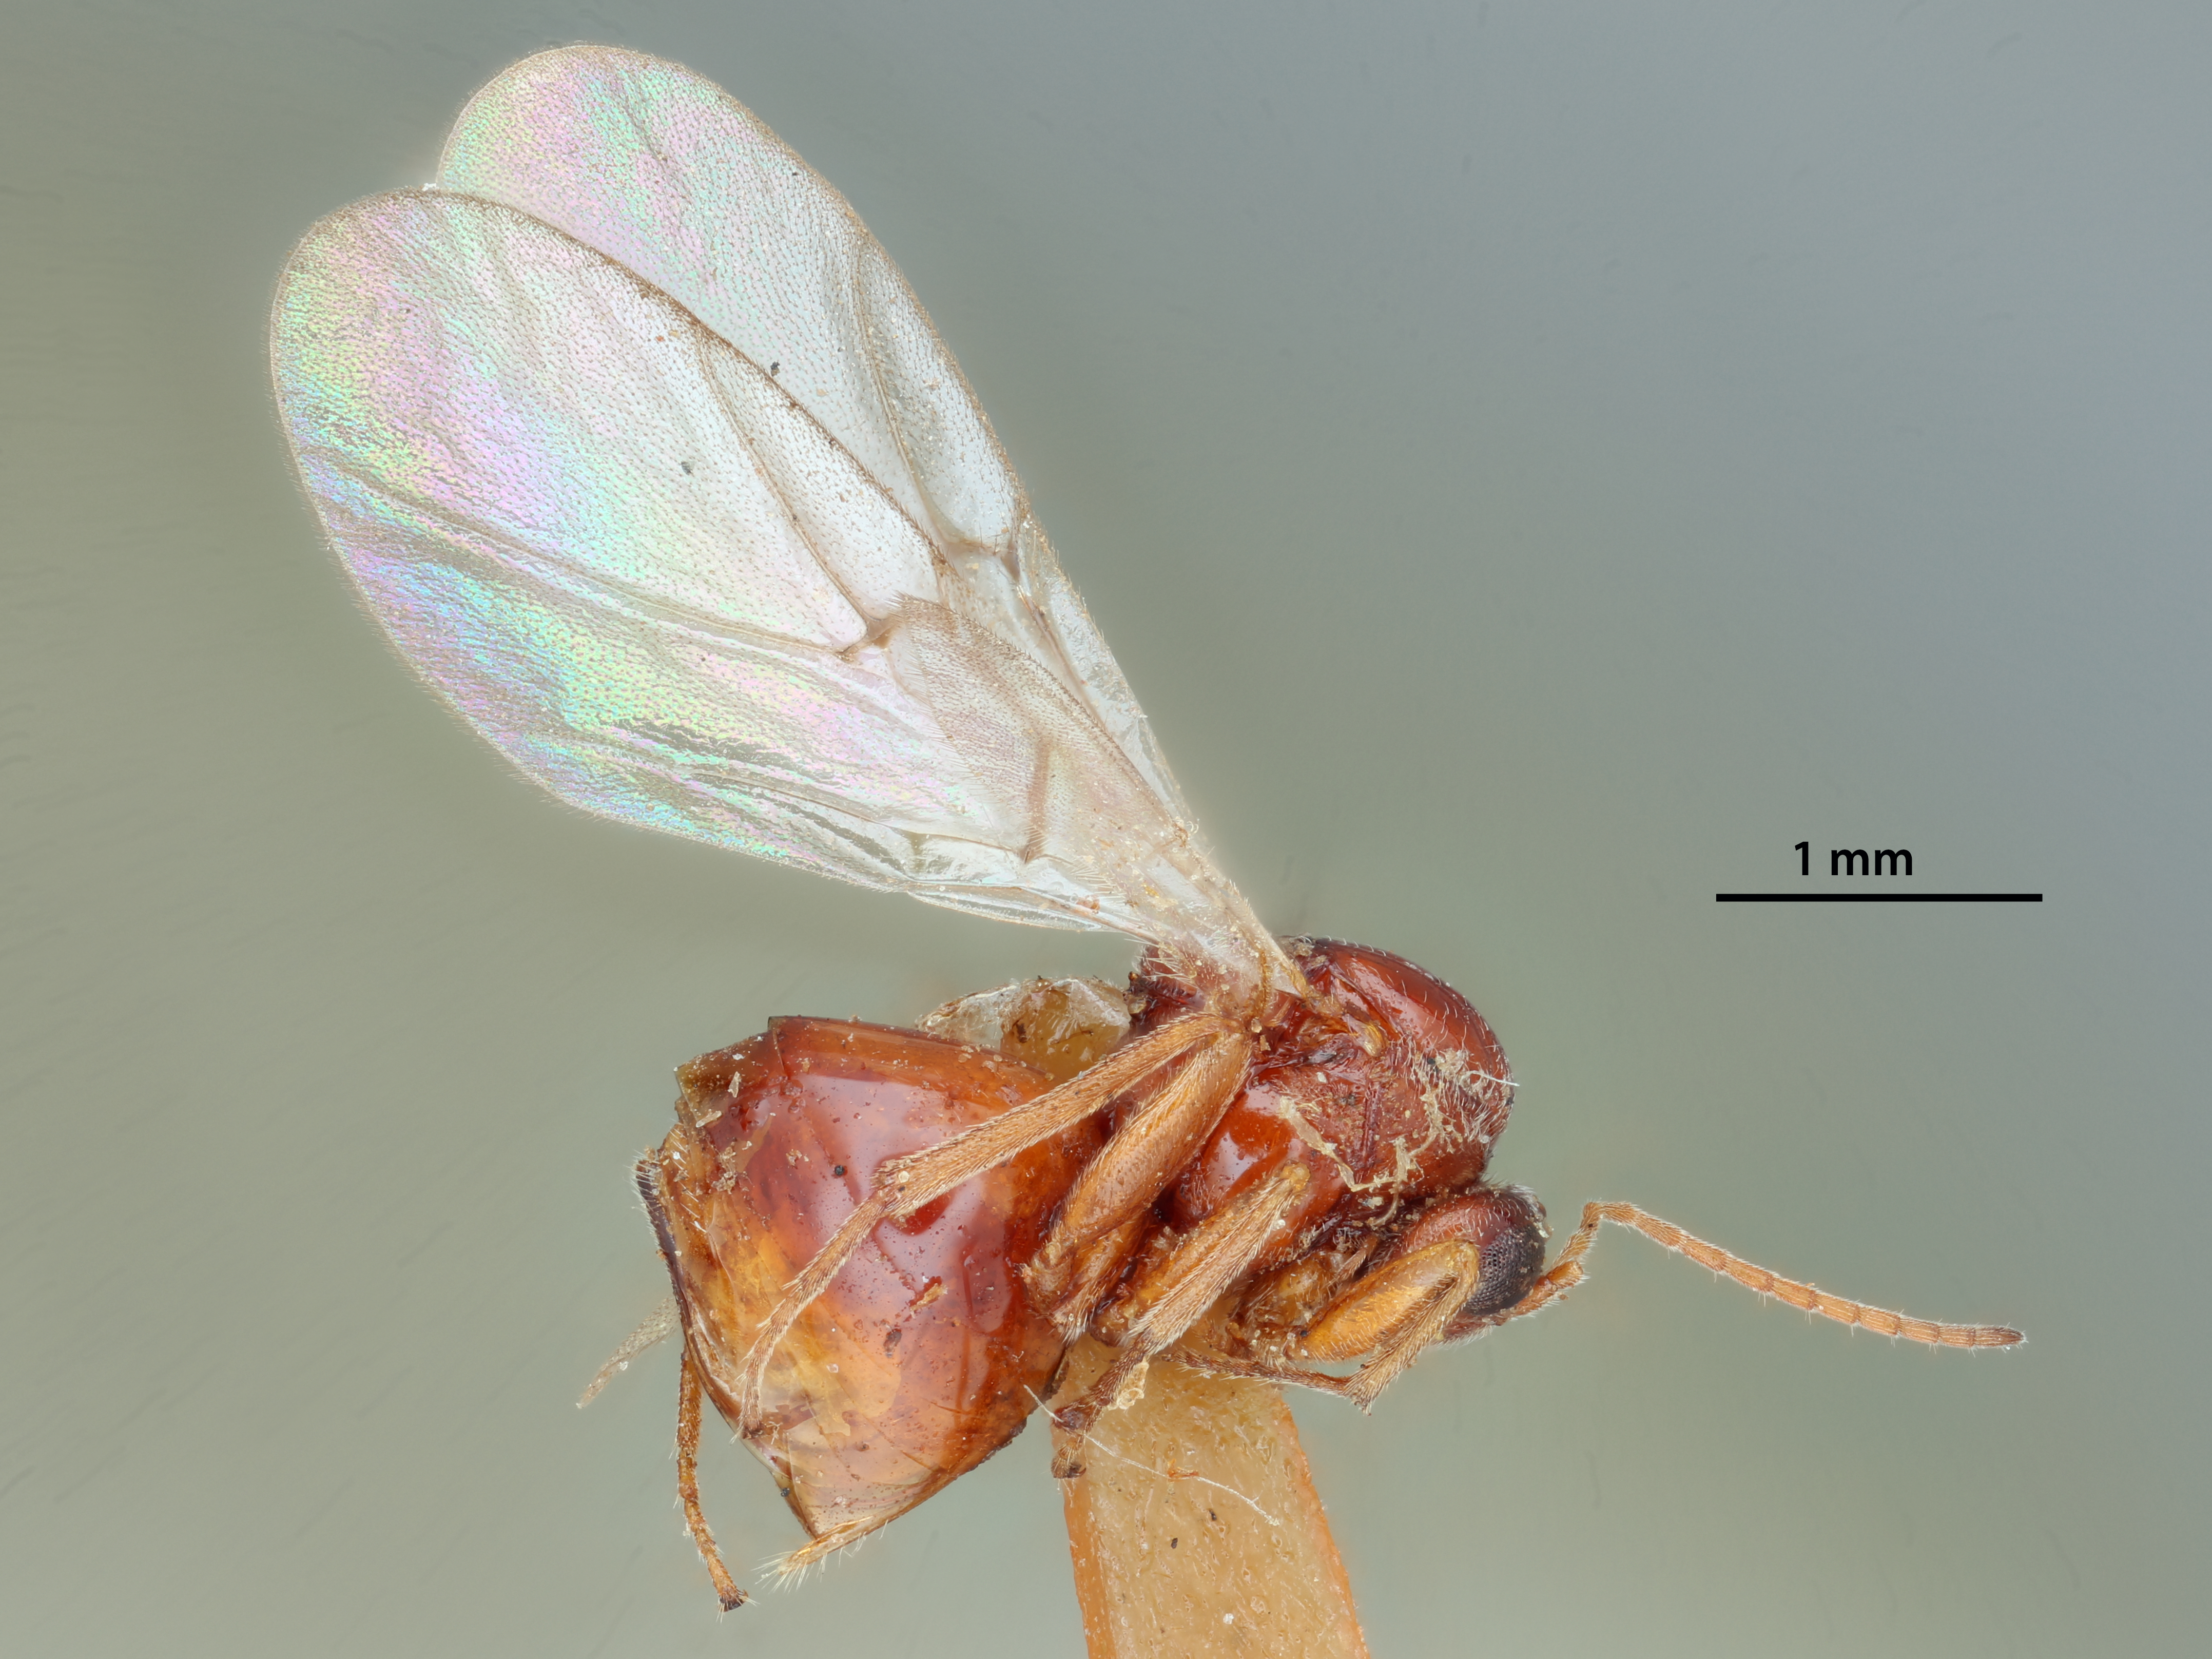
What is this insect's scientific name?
Periclistus castanopsidis
